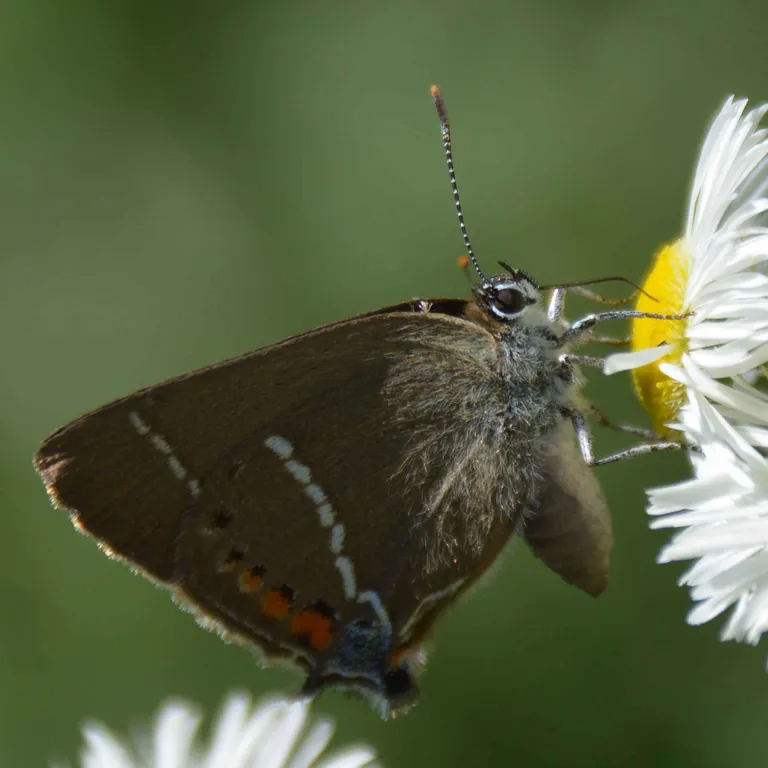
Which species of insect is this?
Satyrium spini (also Tuttiola spini)
